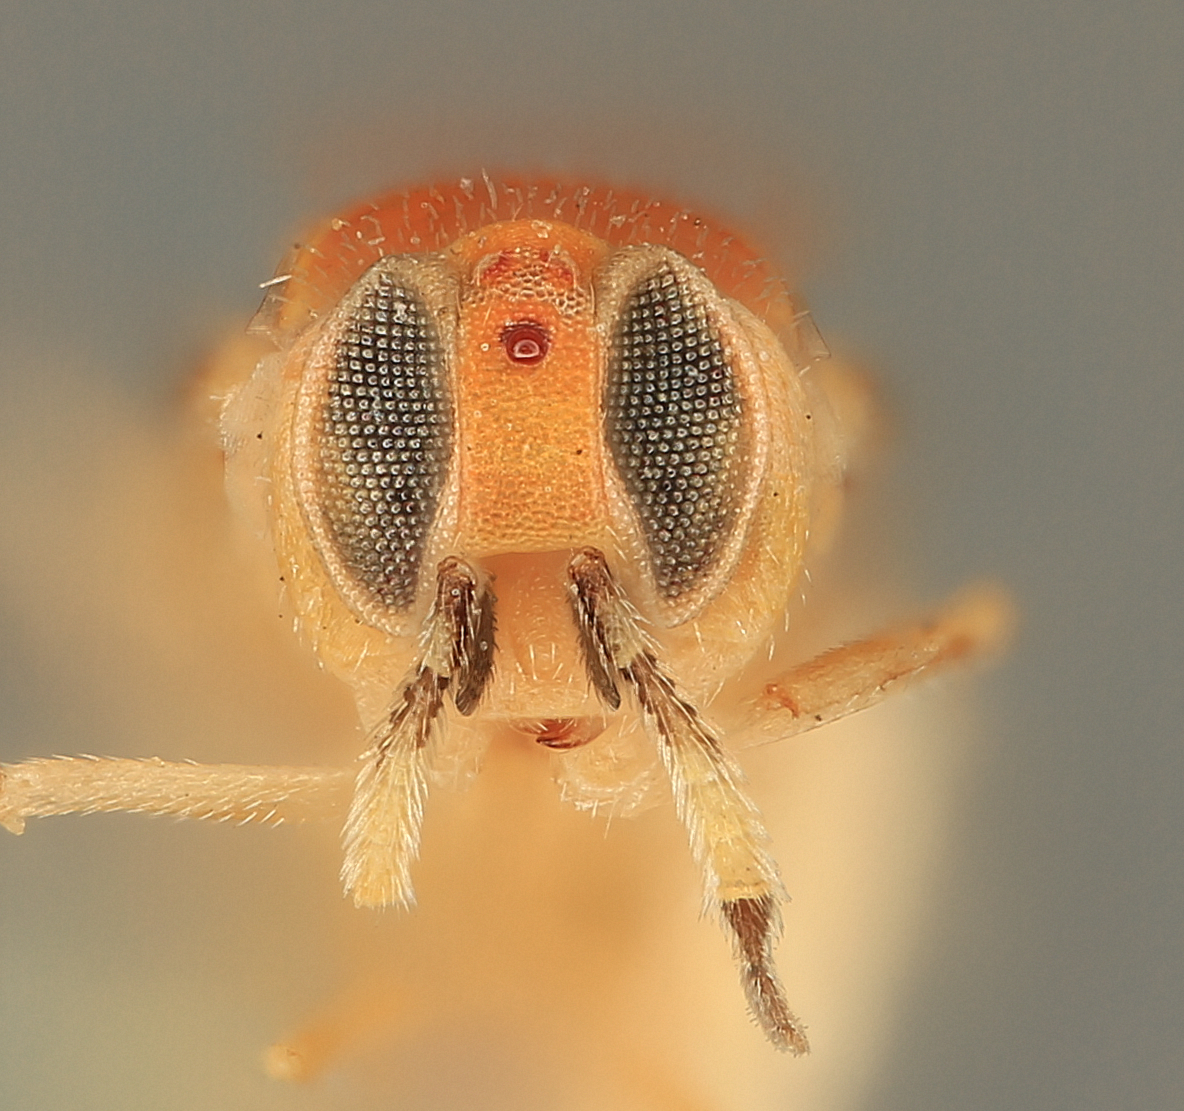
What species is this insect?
Aphycus maculipes
